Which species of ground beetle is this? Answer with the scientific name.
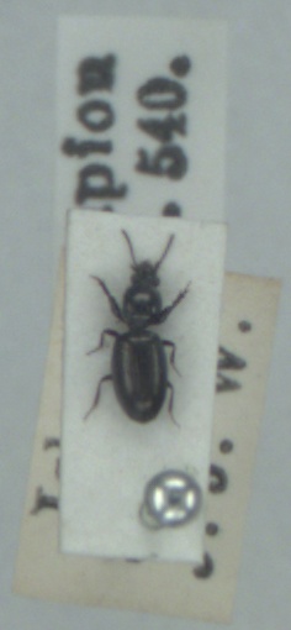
Dyschirius tristis
